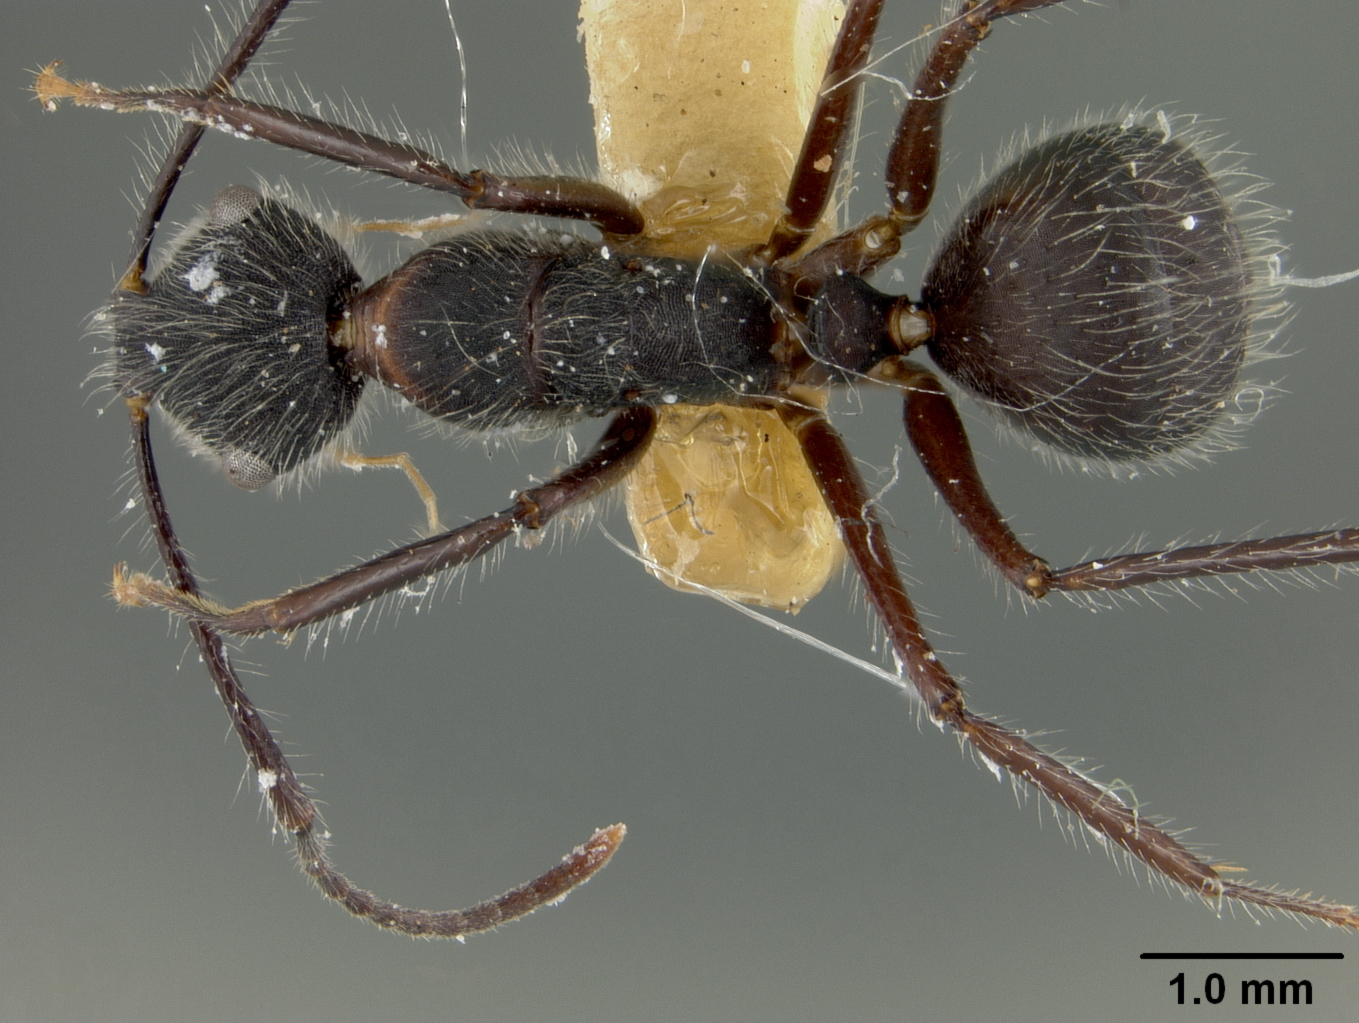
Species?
Dendromyrmex fabricii
